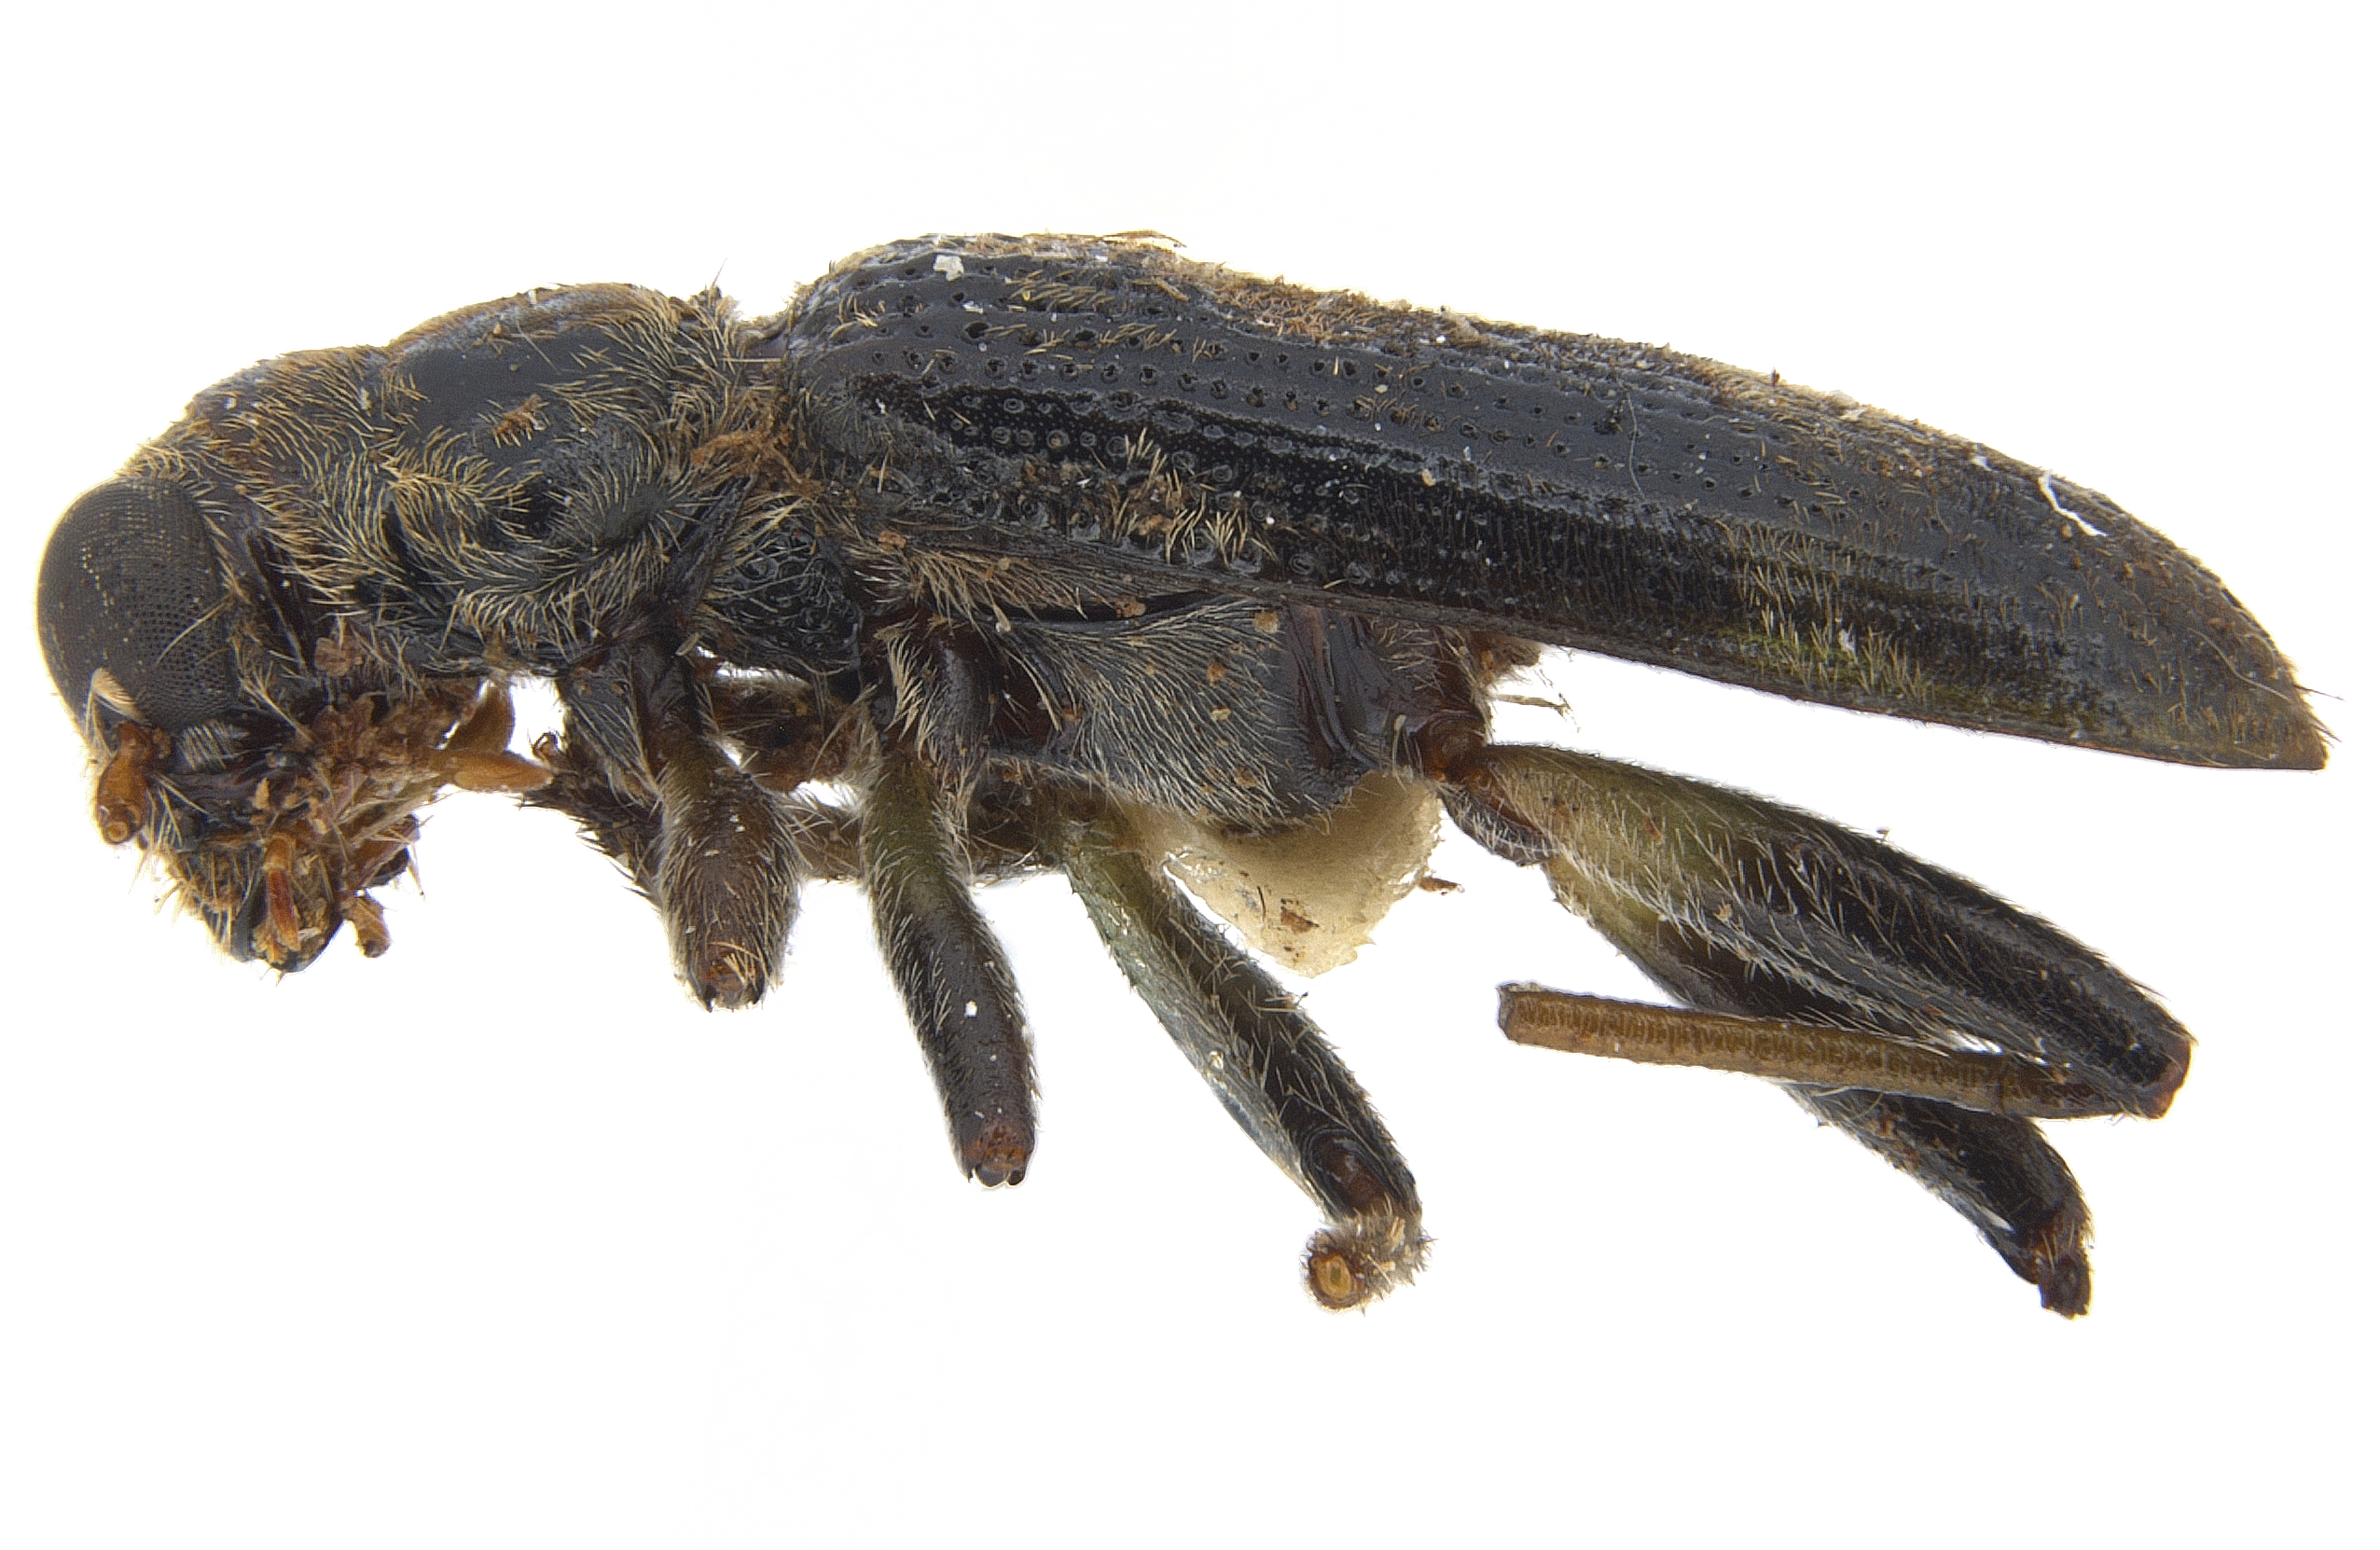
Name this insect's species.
Phaeocyclotomus tapetum (also Stigmatium tapetum)
